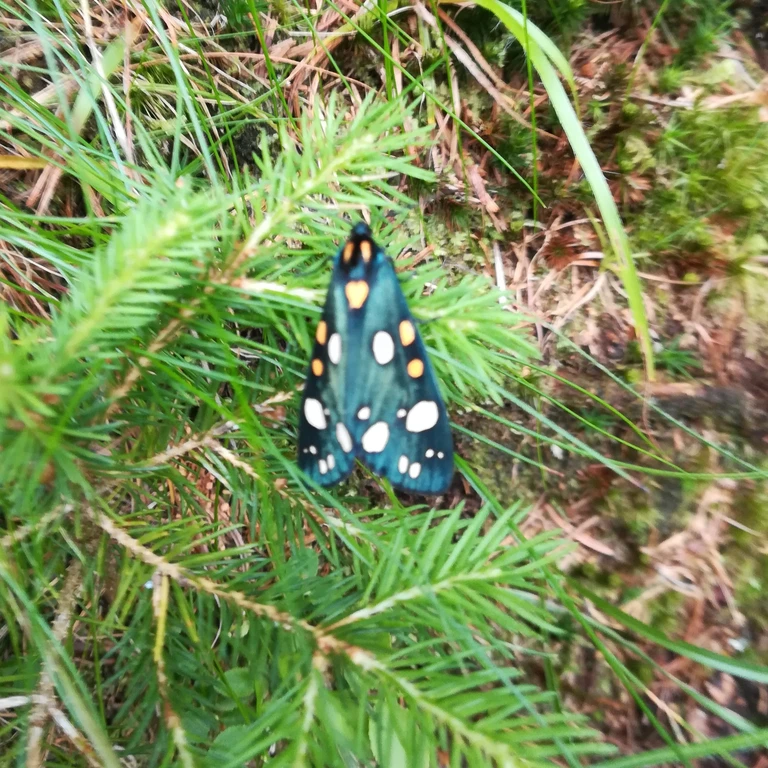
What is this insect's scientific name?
Callimorpha dominula
